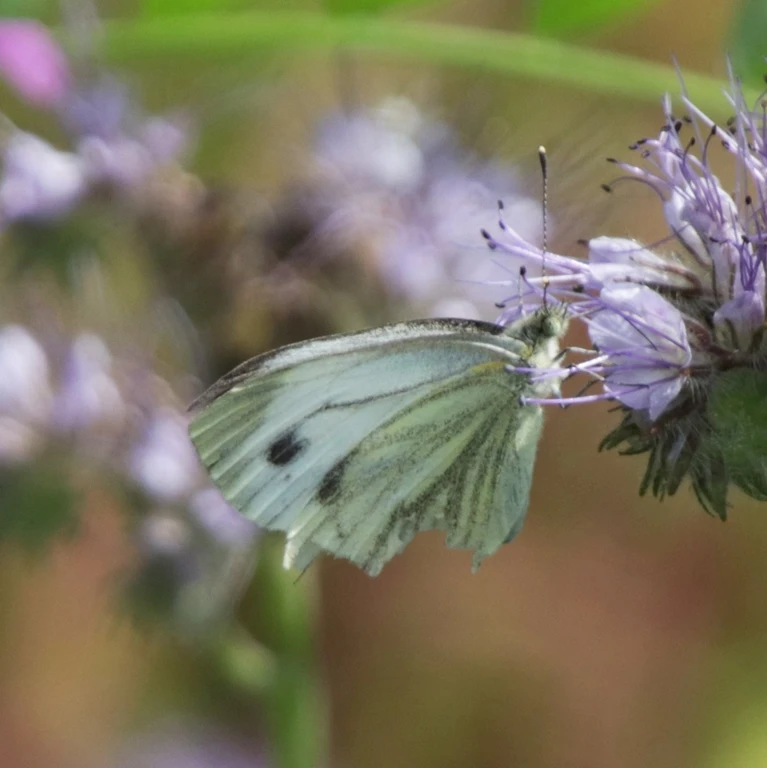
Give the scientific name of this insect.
Pieris napi
